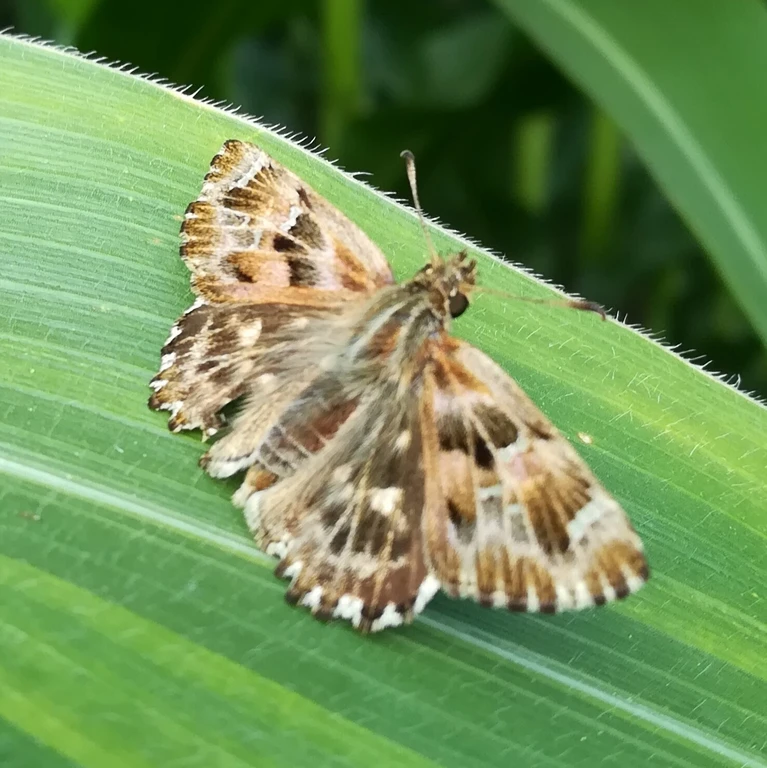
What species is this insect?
Carcharodus alceae
